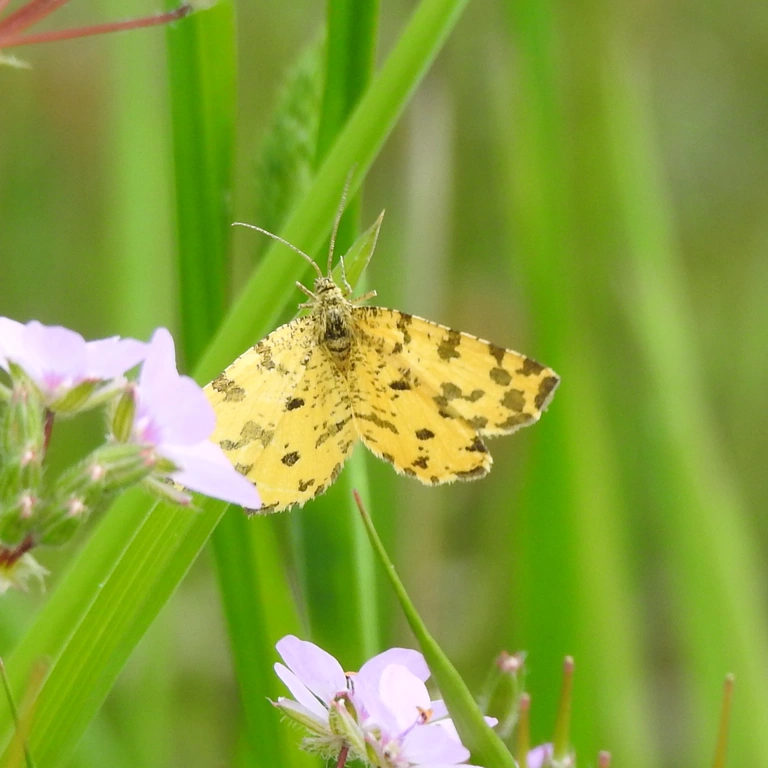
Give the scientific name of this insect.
Pseudopanthera macularia
